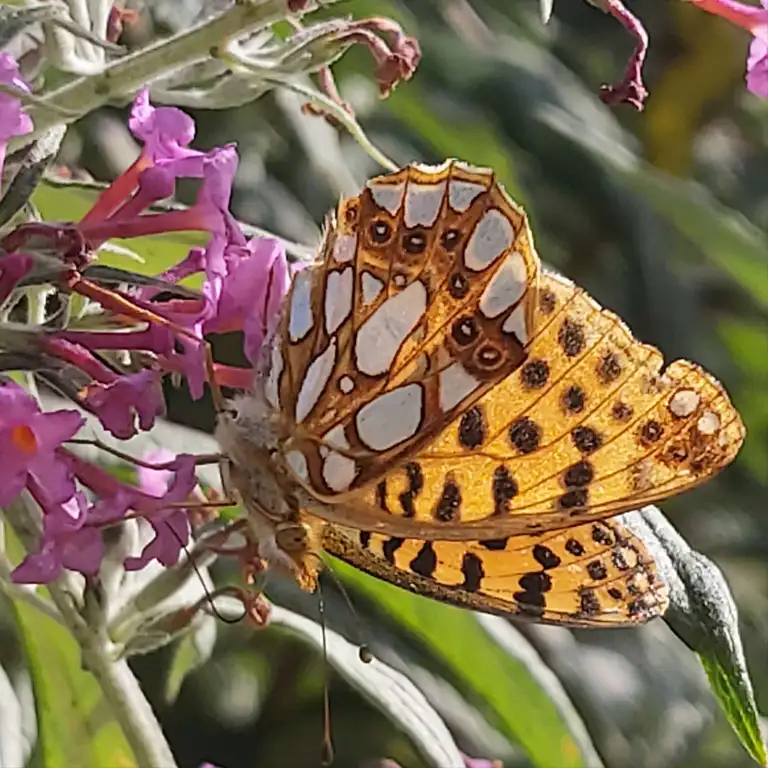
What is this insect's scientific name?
Issoria lathonia
